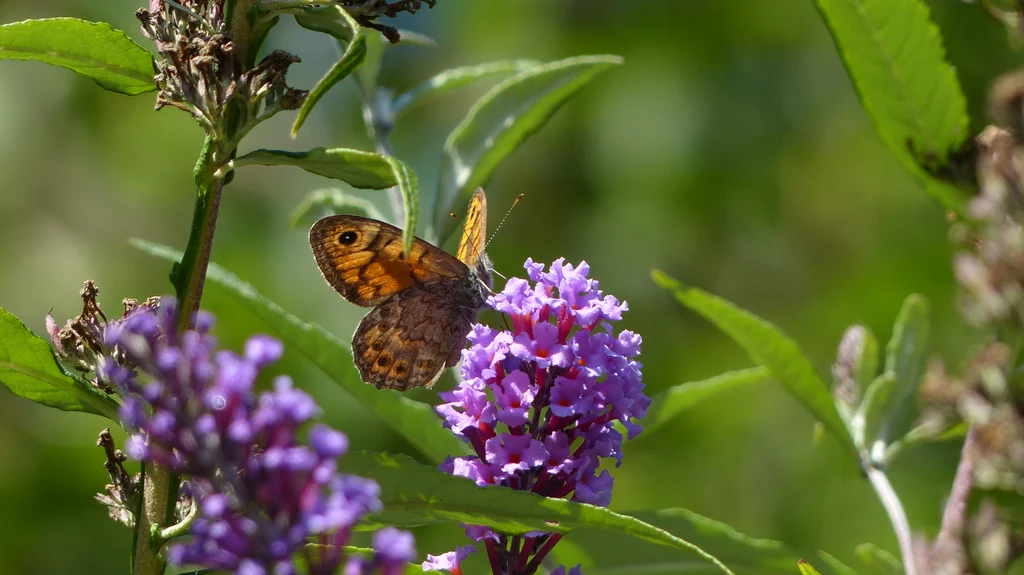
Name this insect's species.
Lasiommata megera (also Pararge megera)
